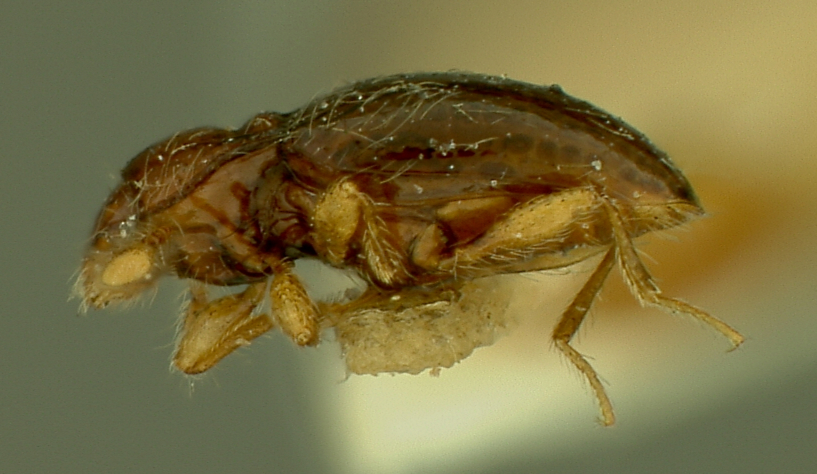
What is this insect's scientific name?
Lycoperdinella subcaeca
